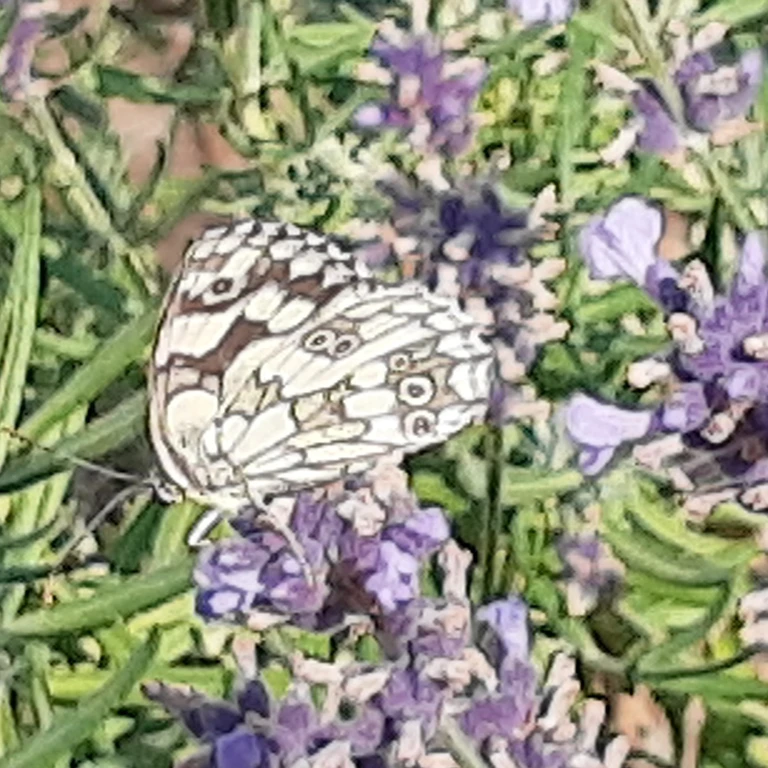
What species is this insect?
Melanargia galathea
